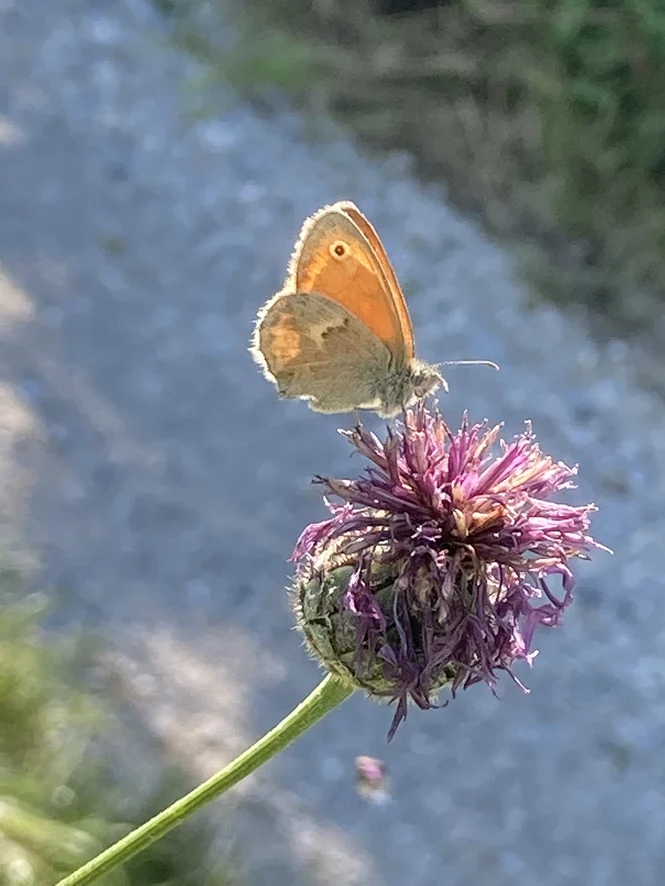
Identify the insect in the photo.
Coenonympha pamphilus
